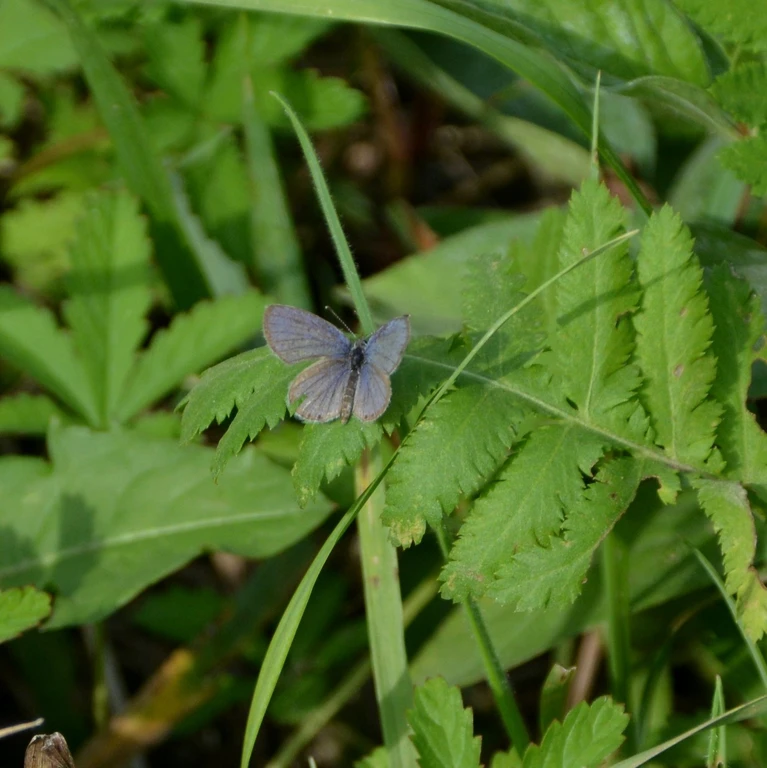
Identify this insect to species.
Cupido argiades (also Elkalyce argiades)
